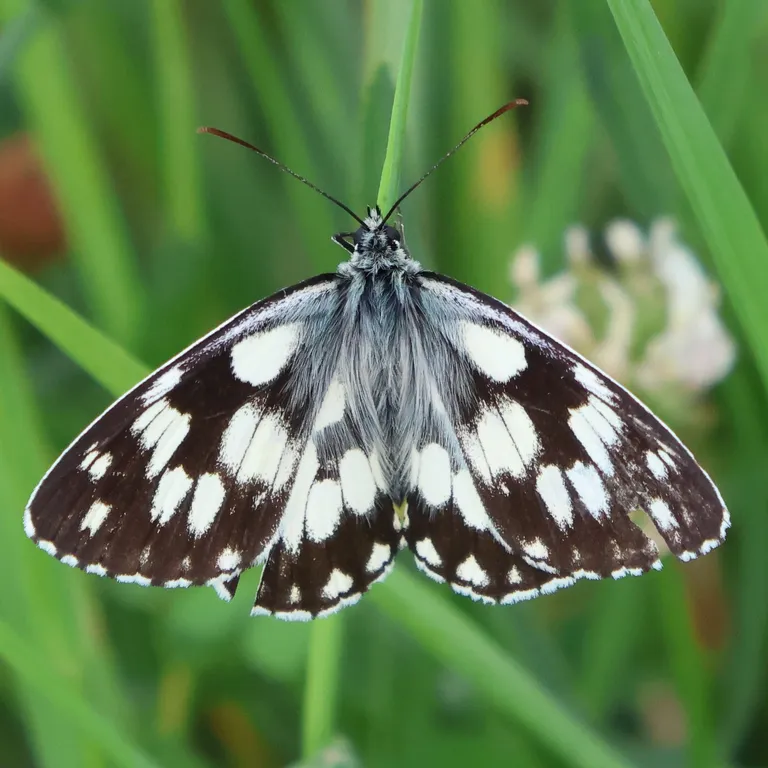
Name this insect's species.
Melanargia galathea
